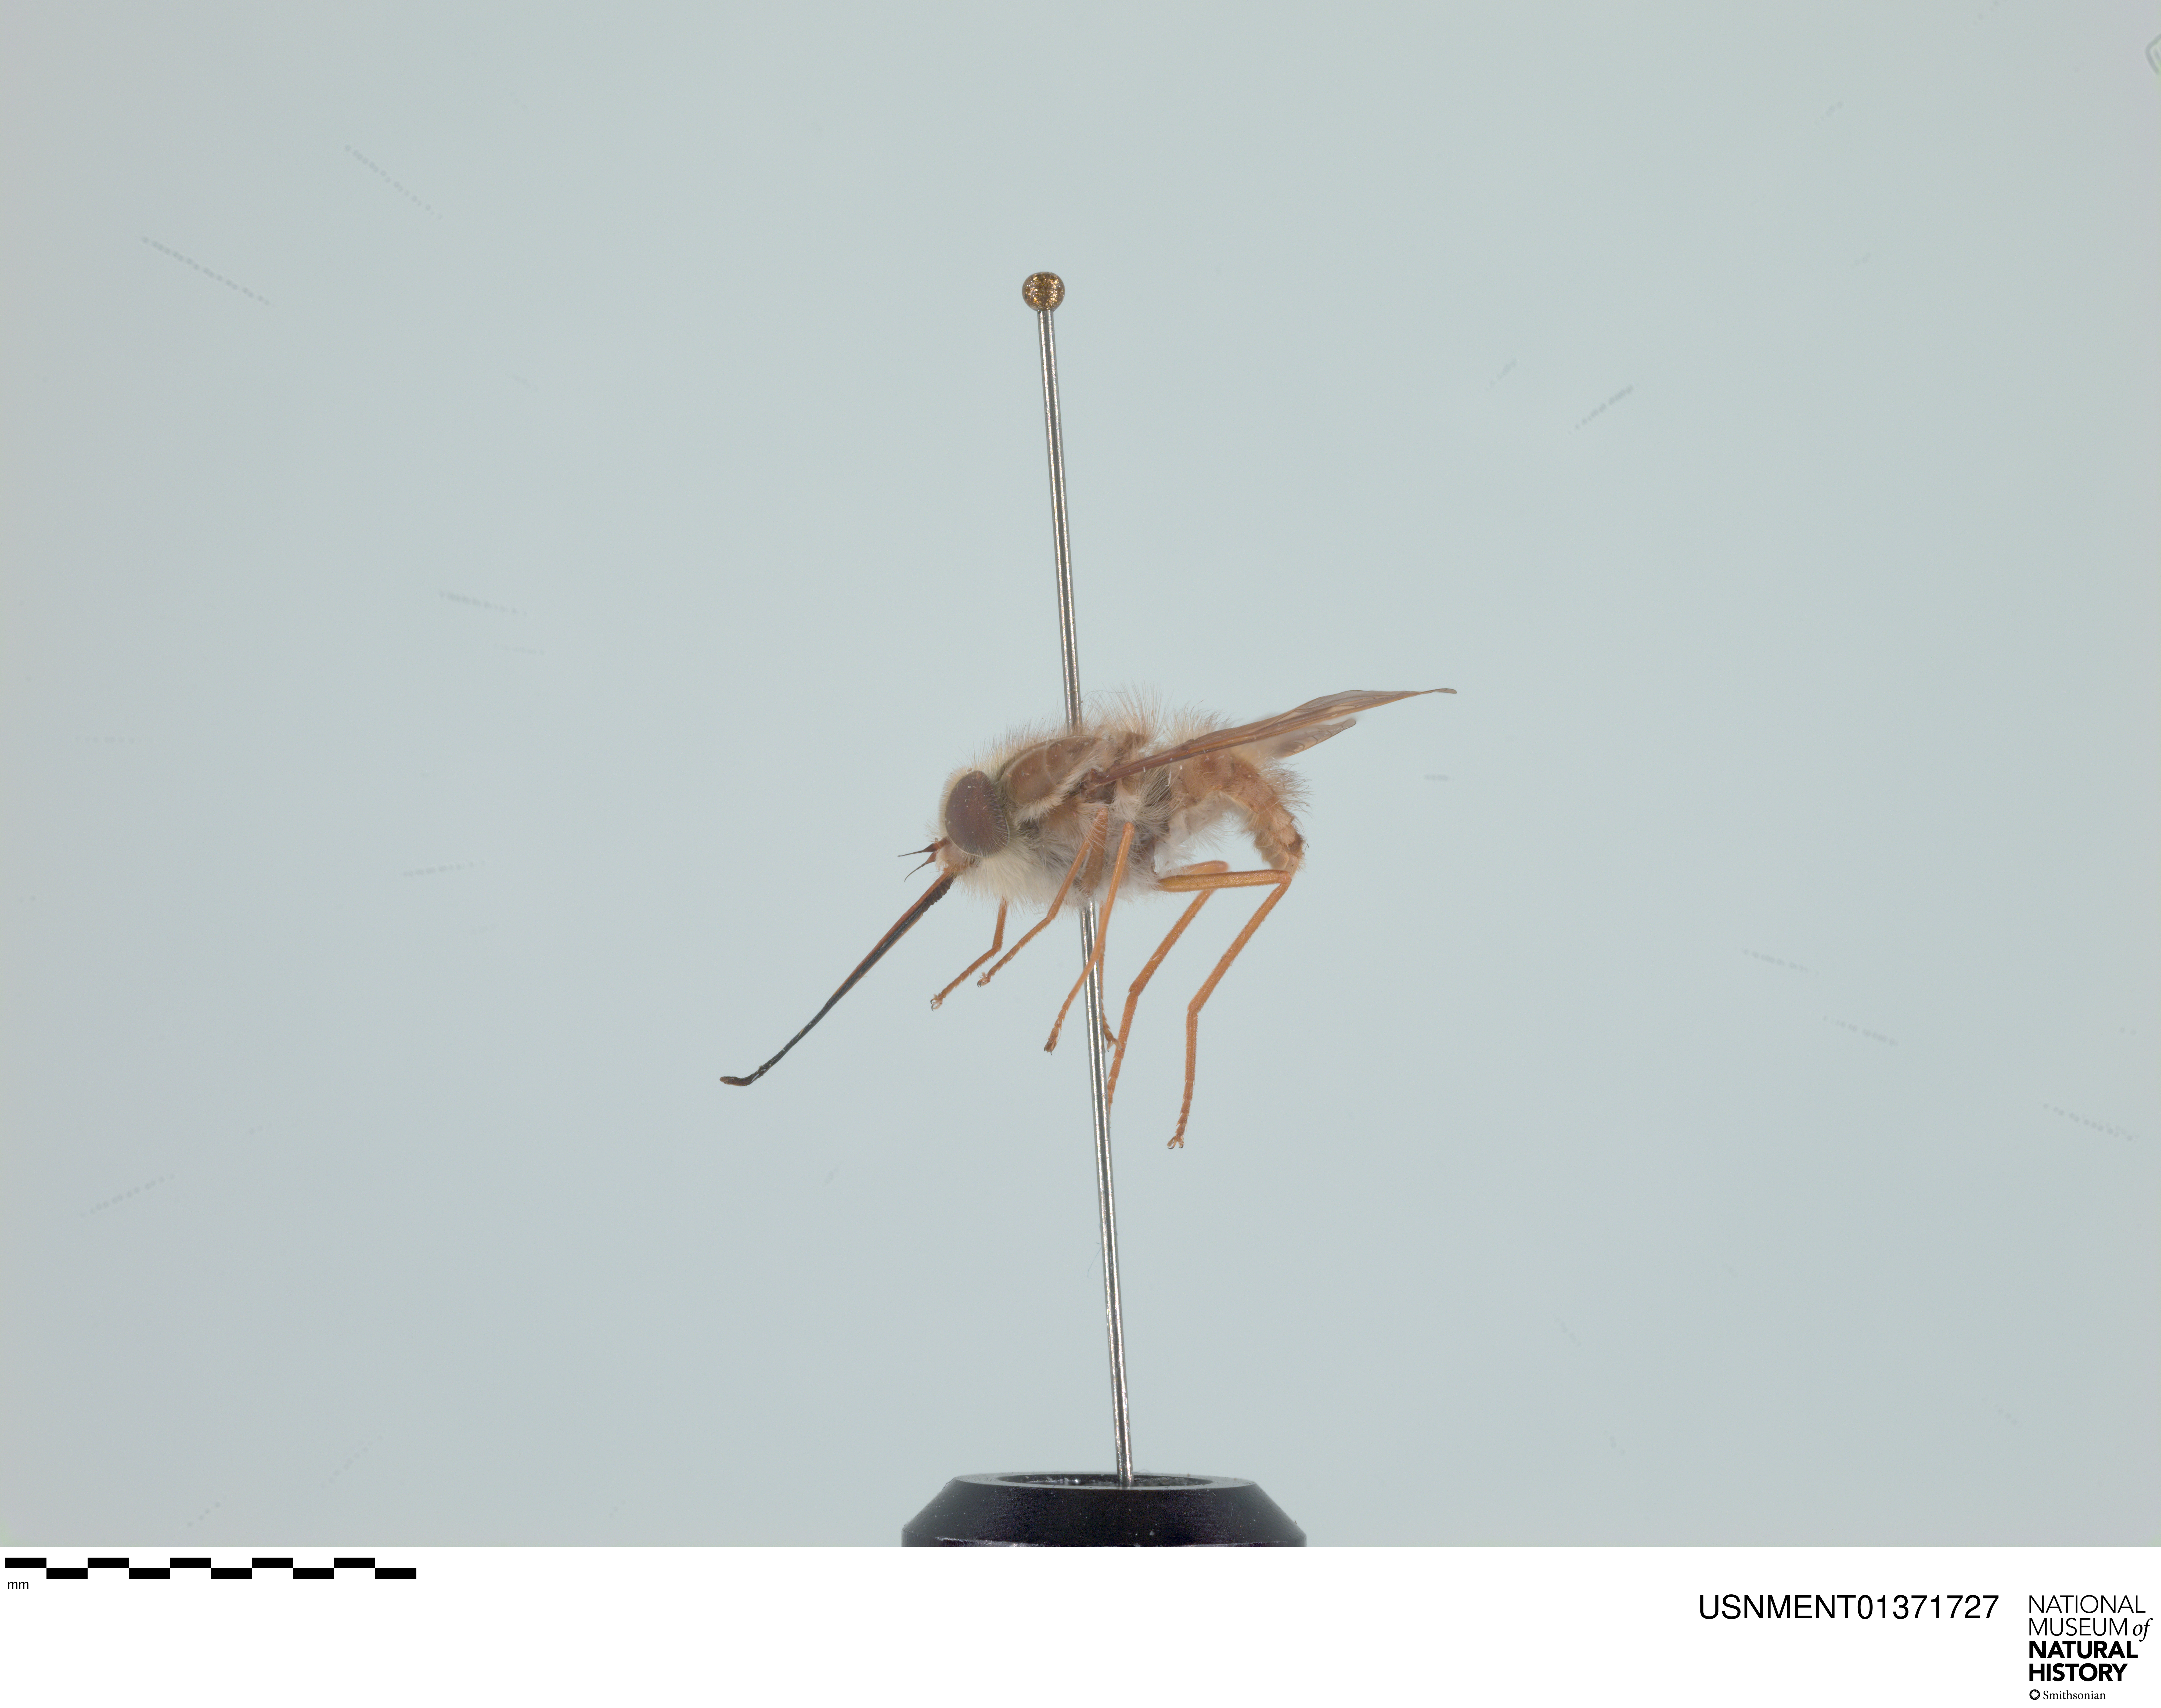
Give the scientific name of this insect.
Hirmoneura nubipennis (also Trichophthalma nubipennis)
